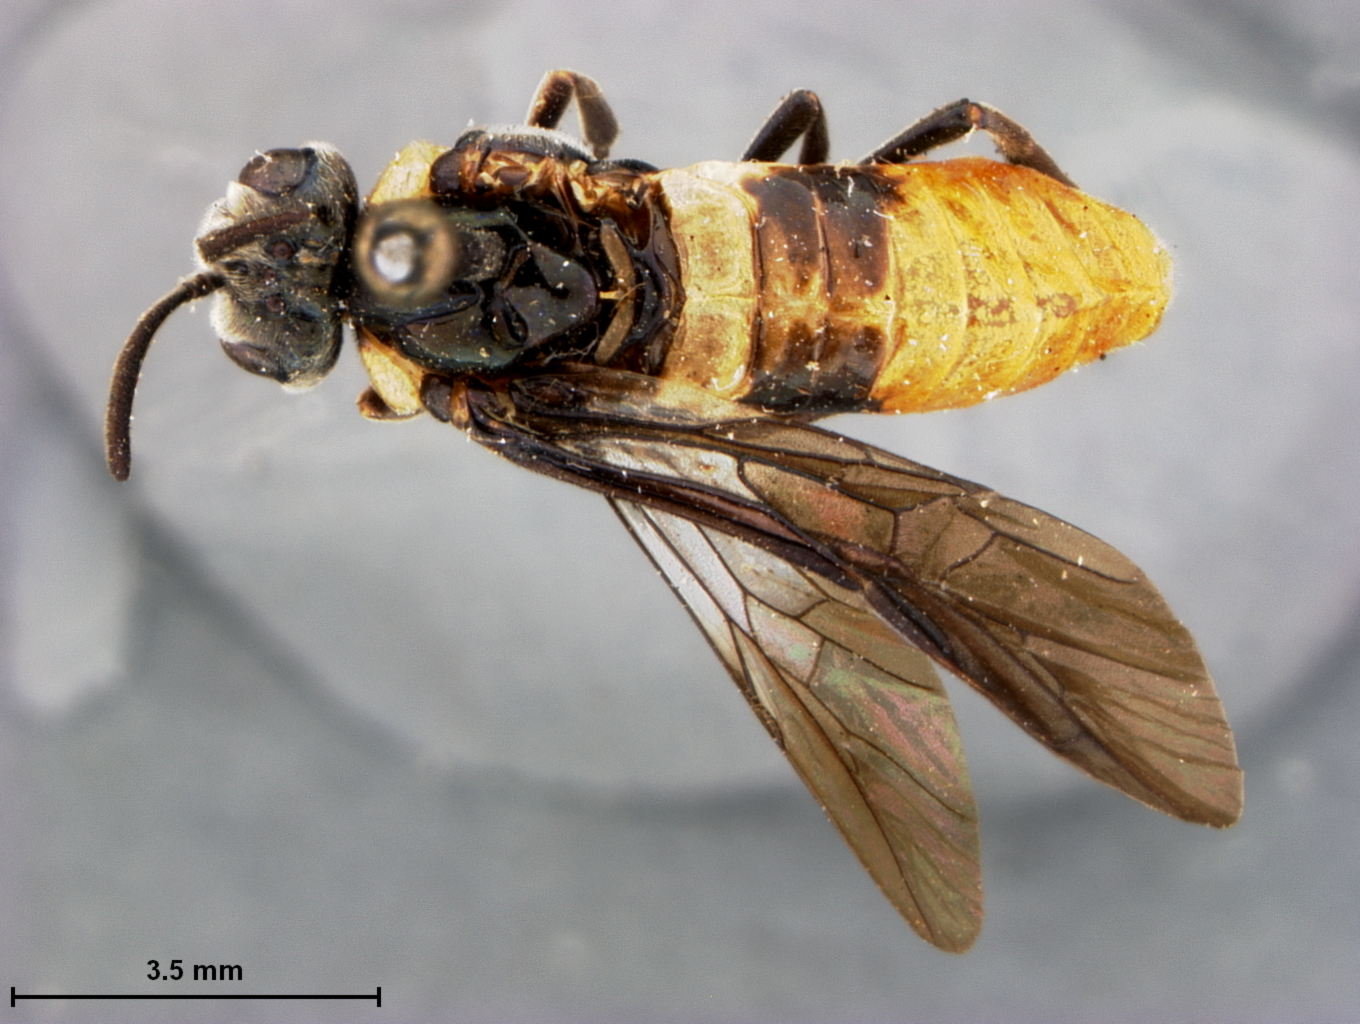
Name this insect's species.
Neoptilia mexicana
